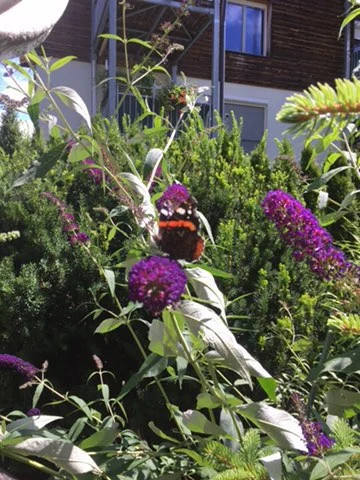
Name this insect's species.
Vanessa atalanta
